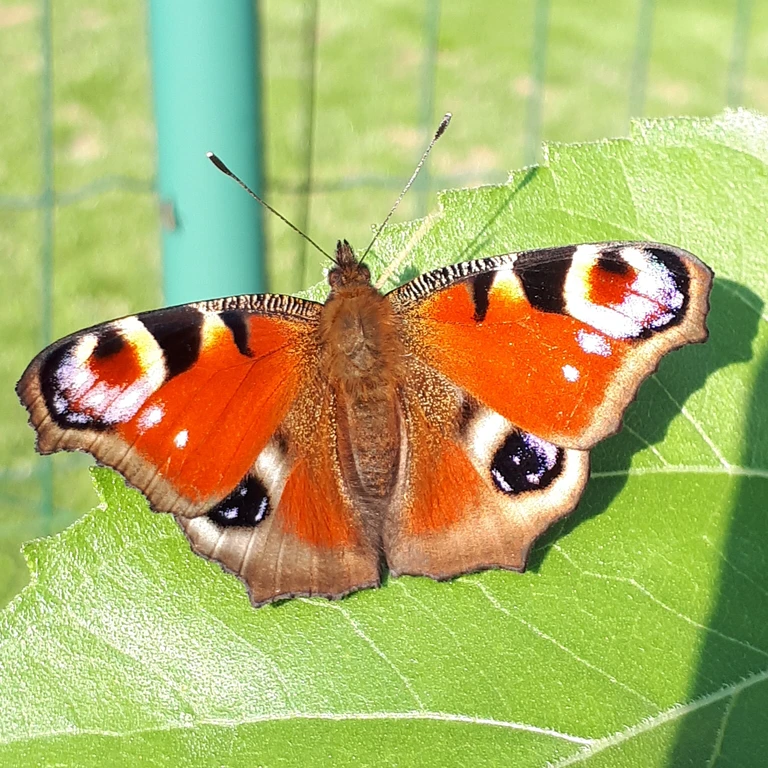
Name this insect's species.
Aglais io
